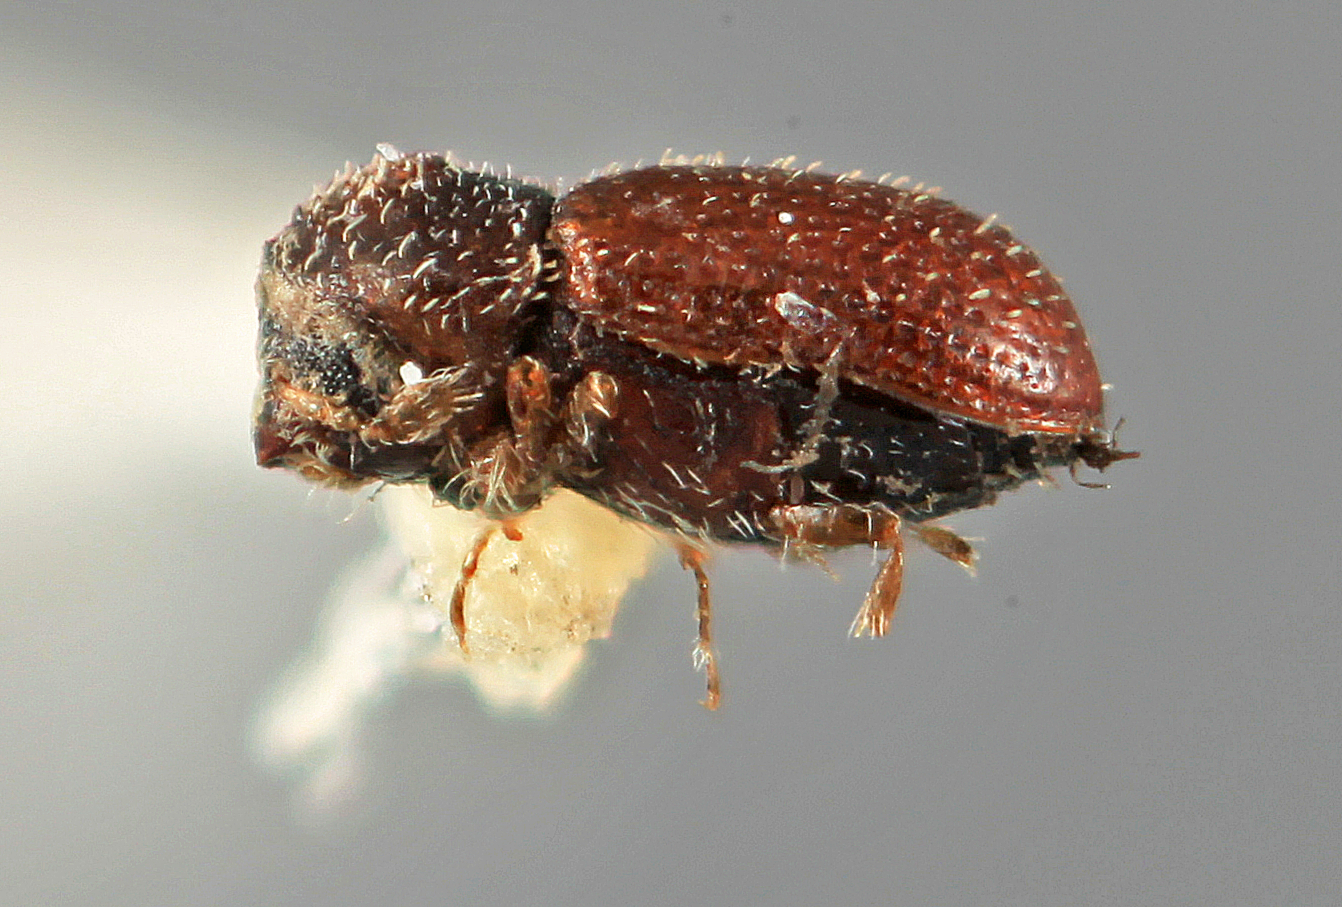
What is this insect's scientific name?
Cryptulocleptus aquilus
